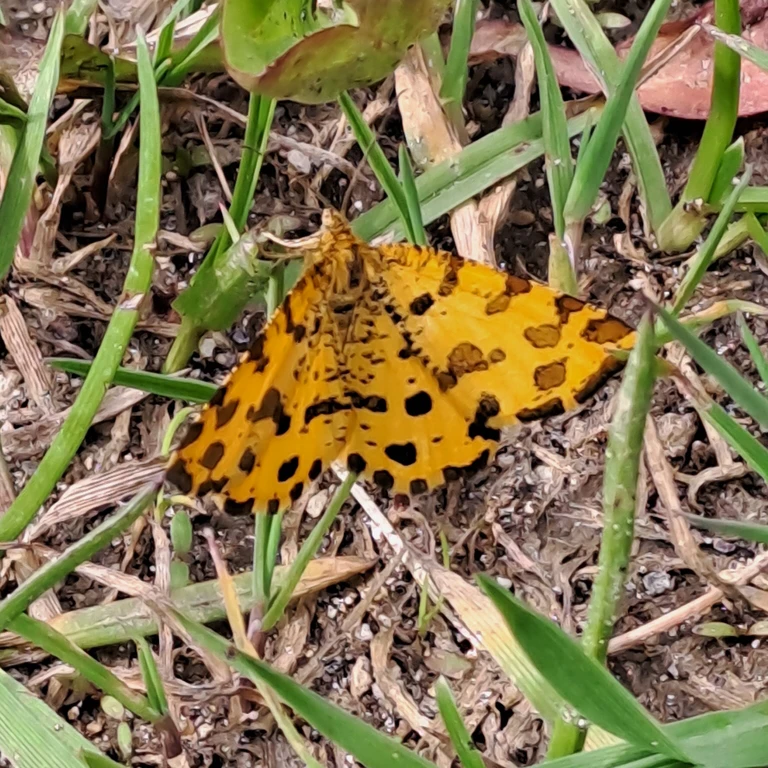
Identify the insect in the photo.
Pseudopanthera macularia
